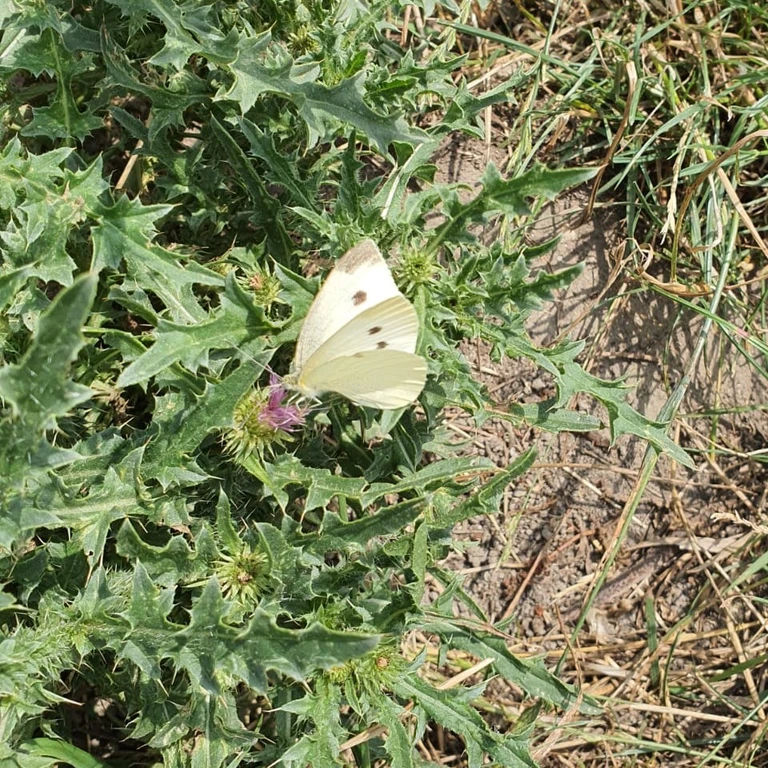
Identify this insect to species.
Pieris rapae
